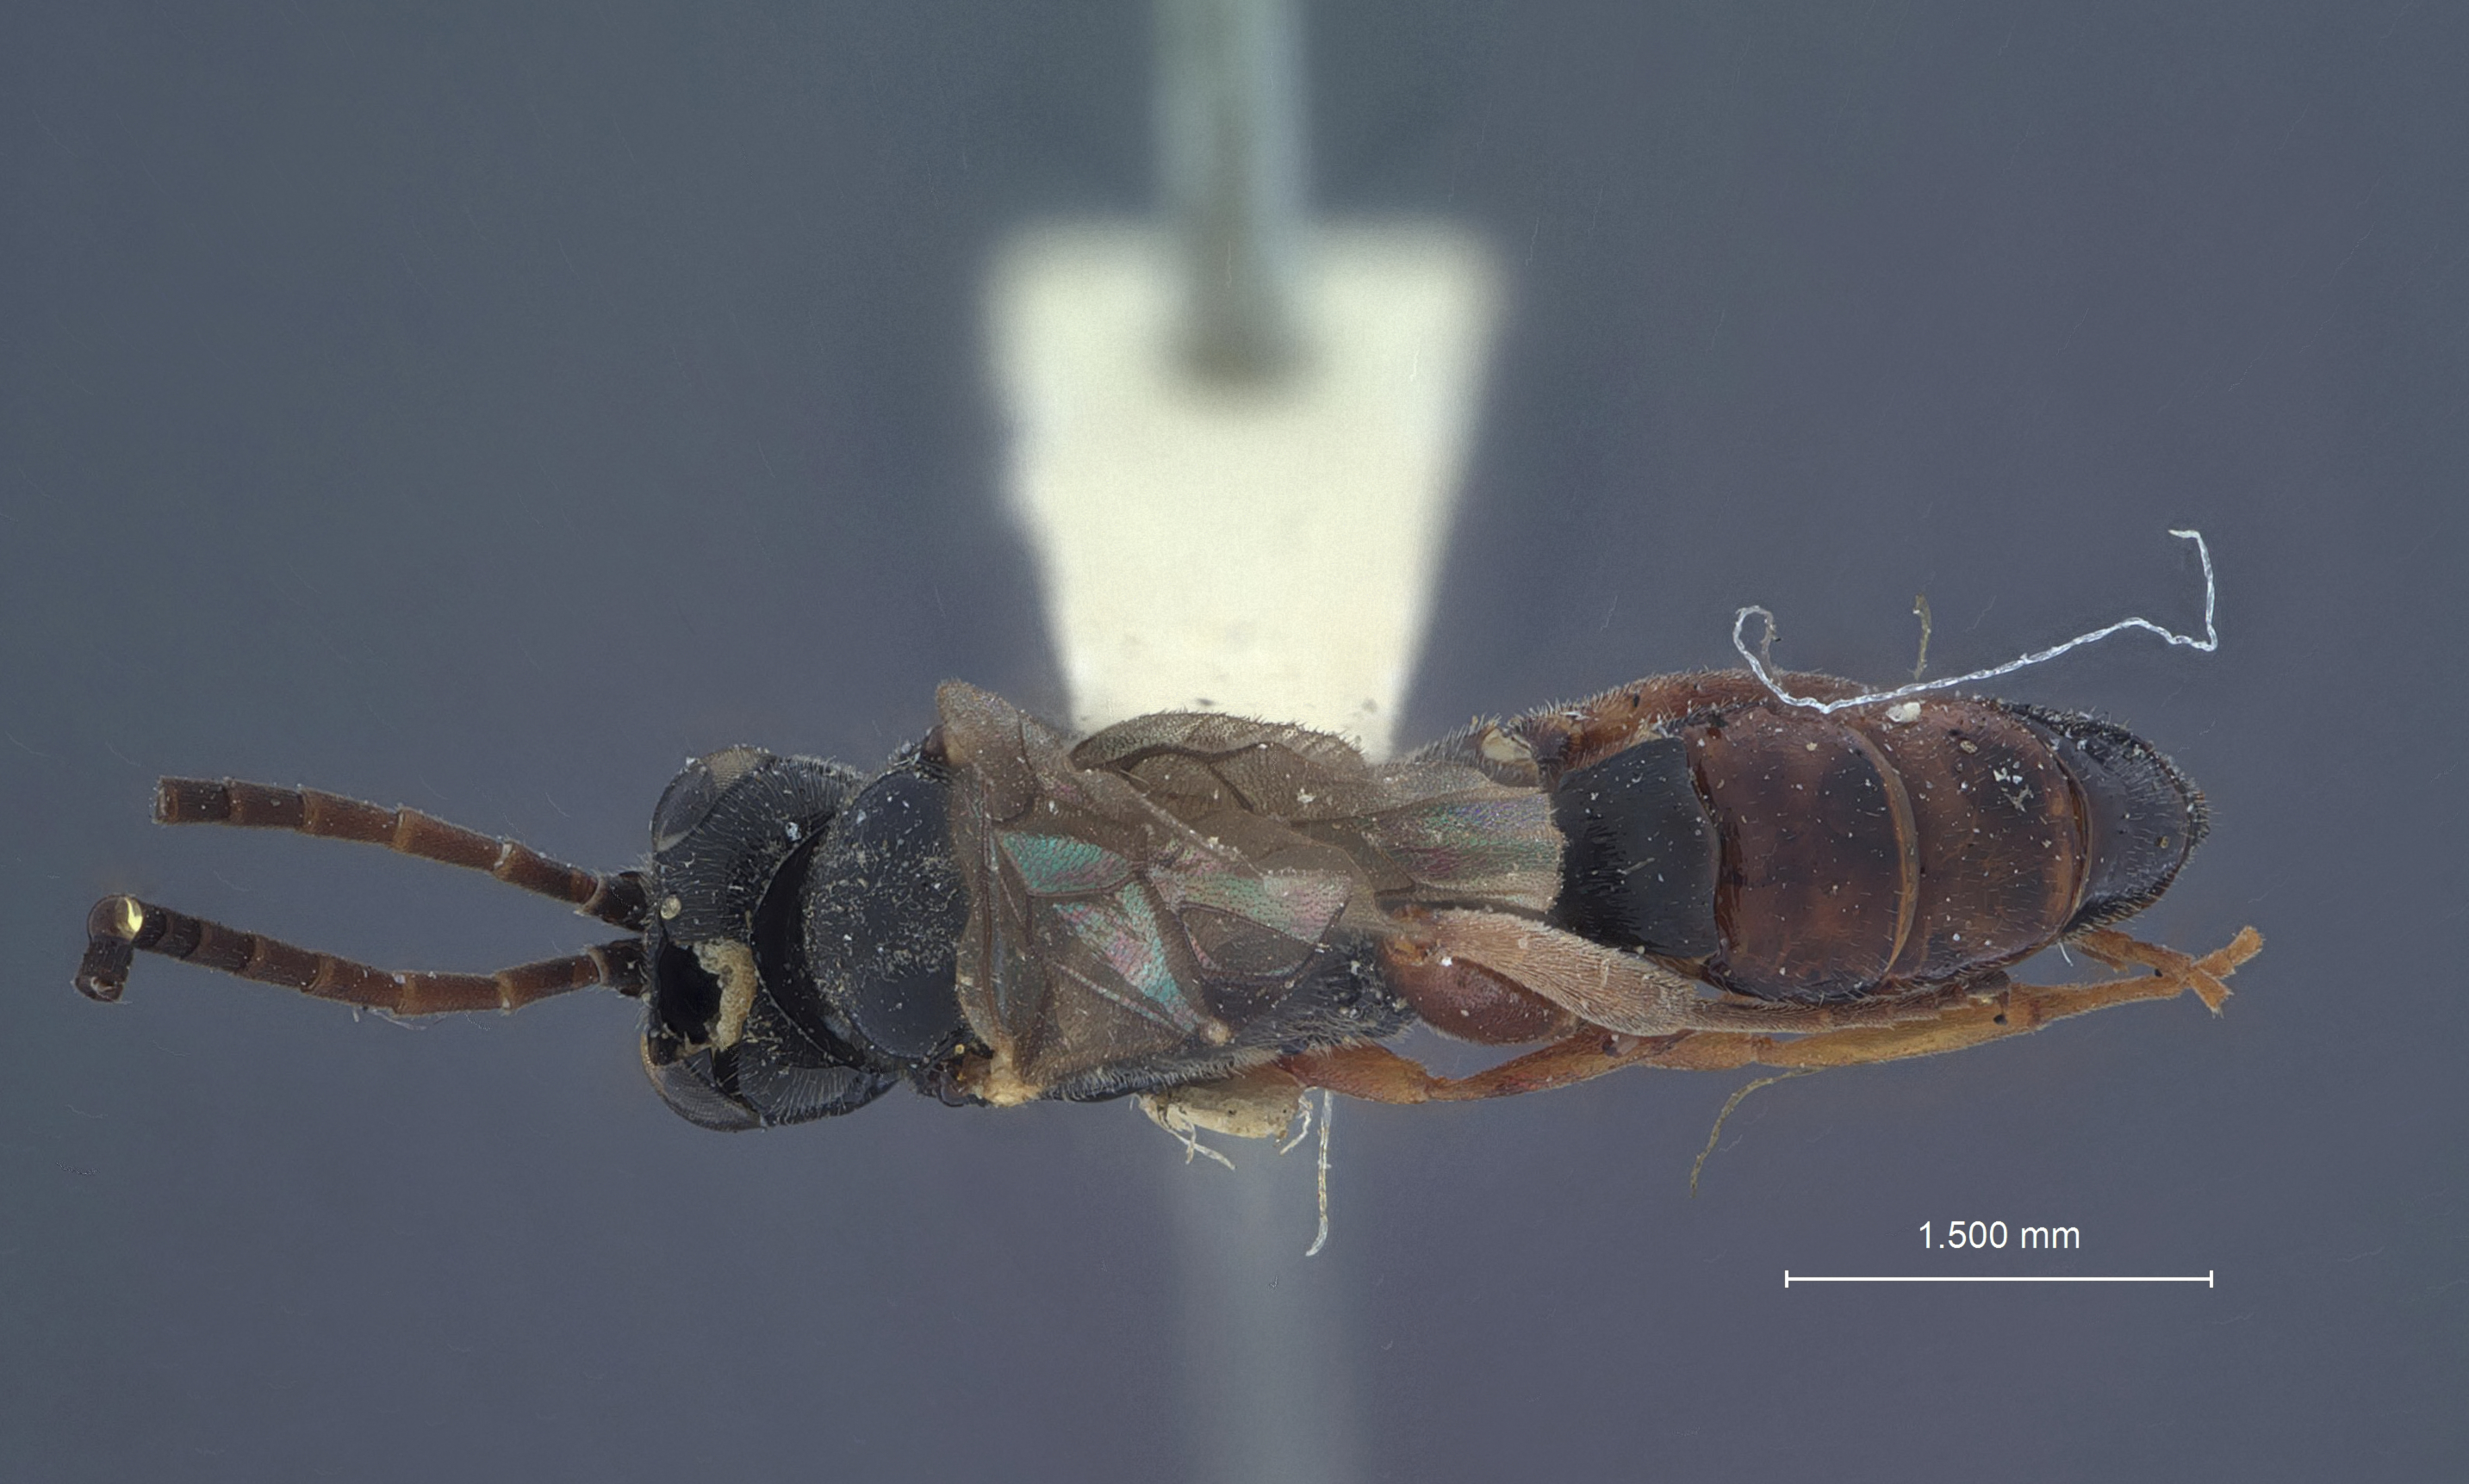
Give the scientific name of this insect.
Phygadeuon fukai
